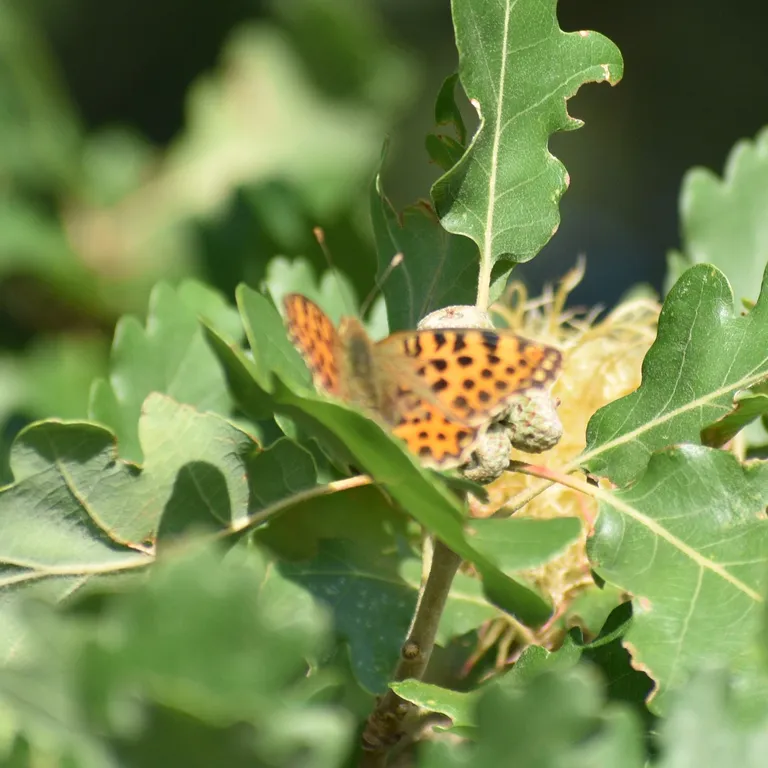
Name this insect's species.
Issoria lathonia
